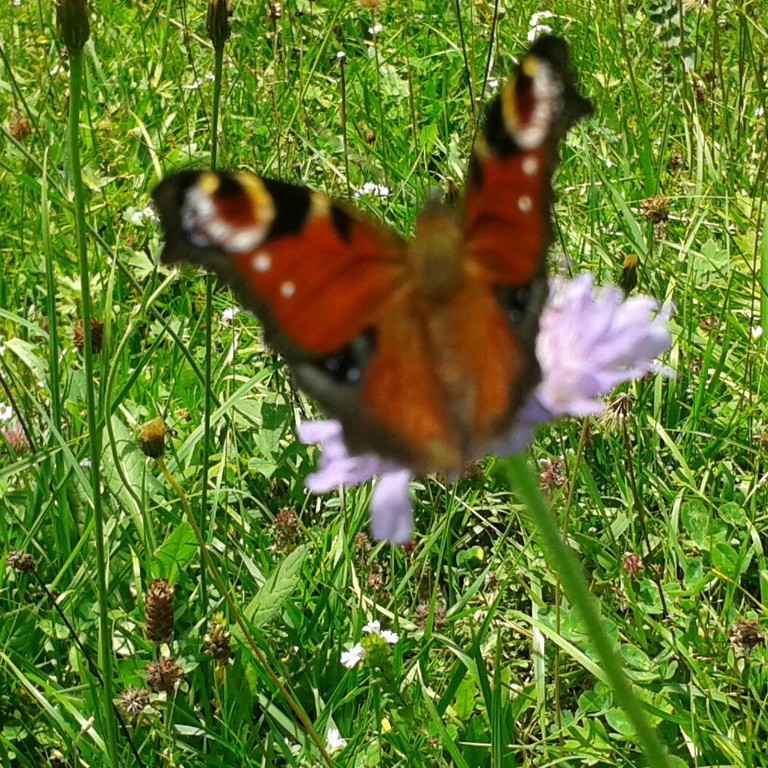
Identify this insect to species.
Aglais io
